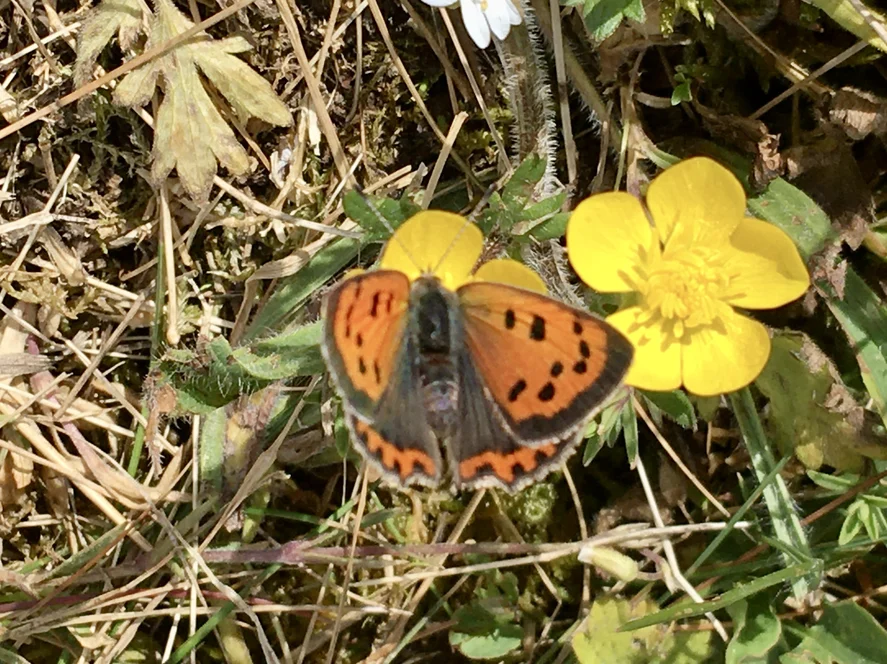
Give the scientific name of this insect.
Lycaena phlaeas
